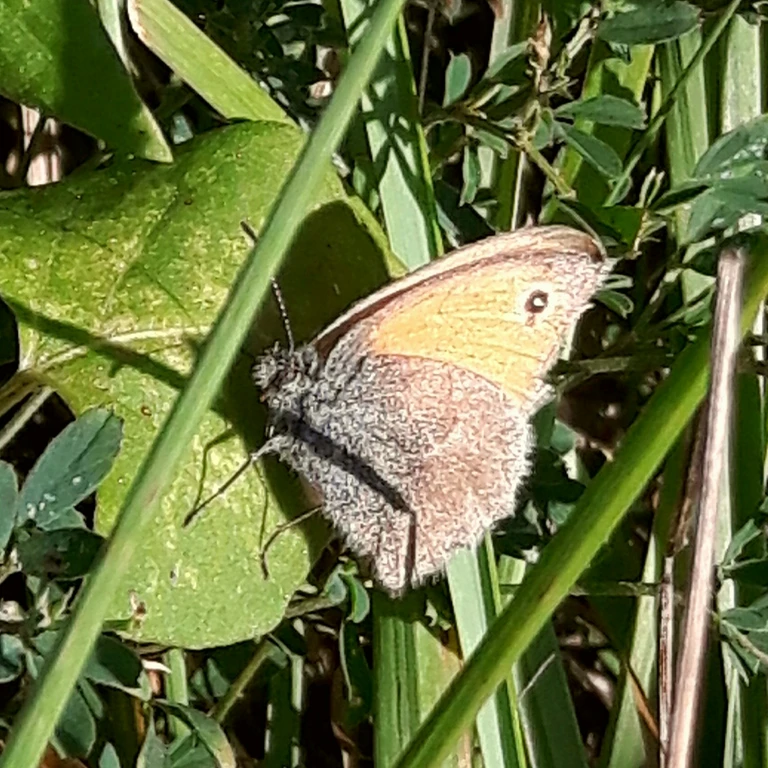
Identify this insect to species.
Coenonympha pamphilus
